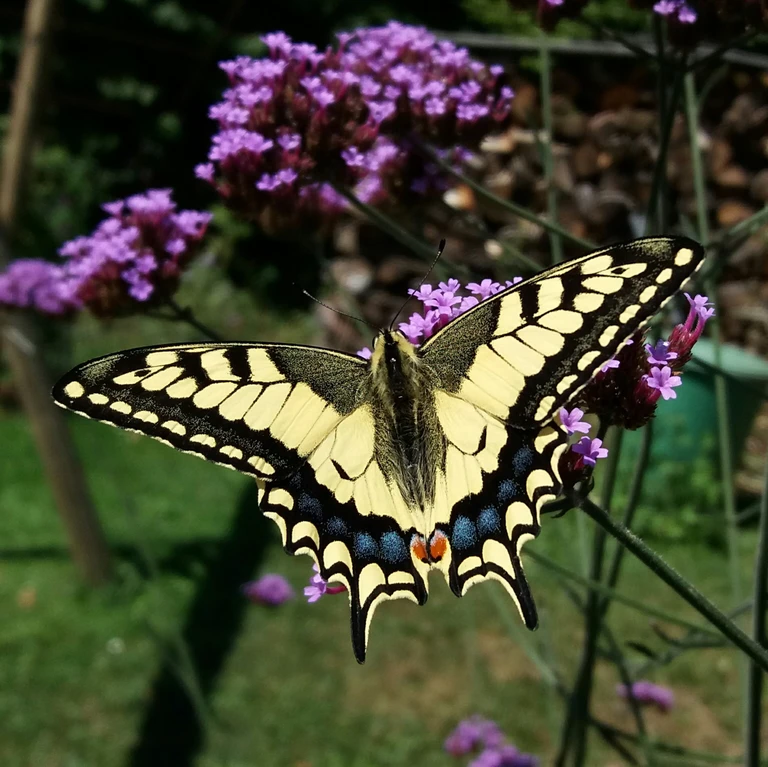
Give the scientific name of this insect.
Papilio machaon
